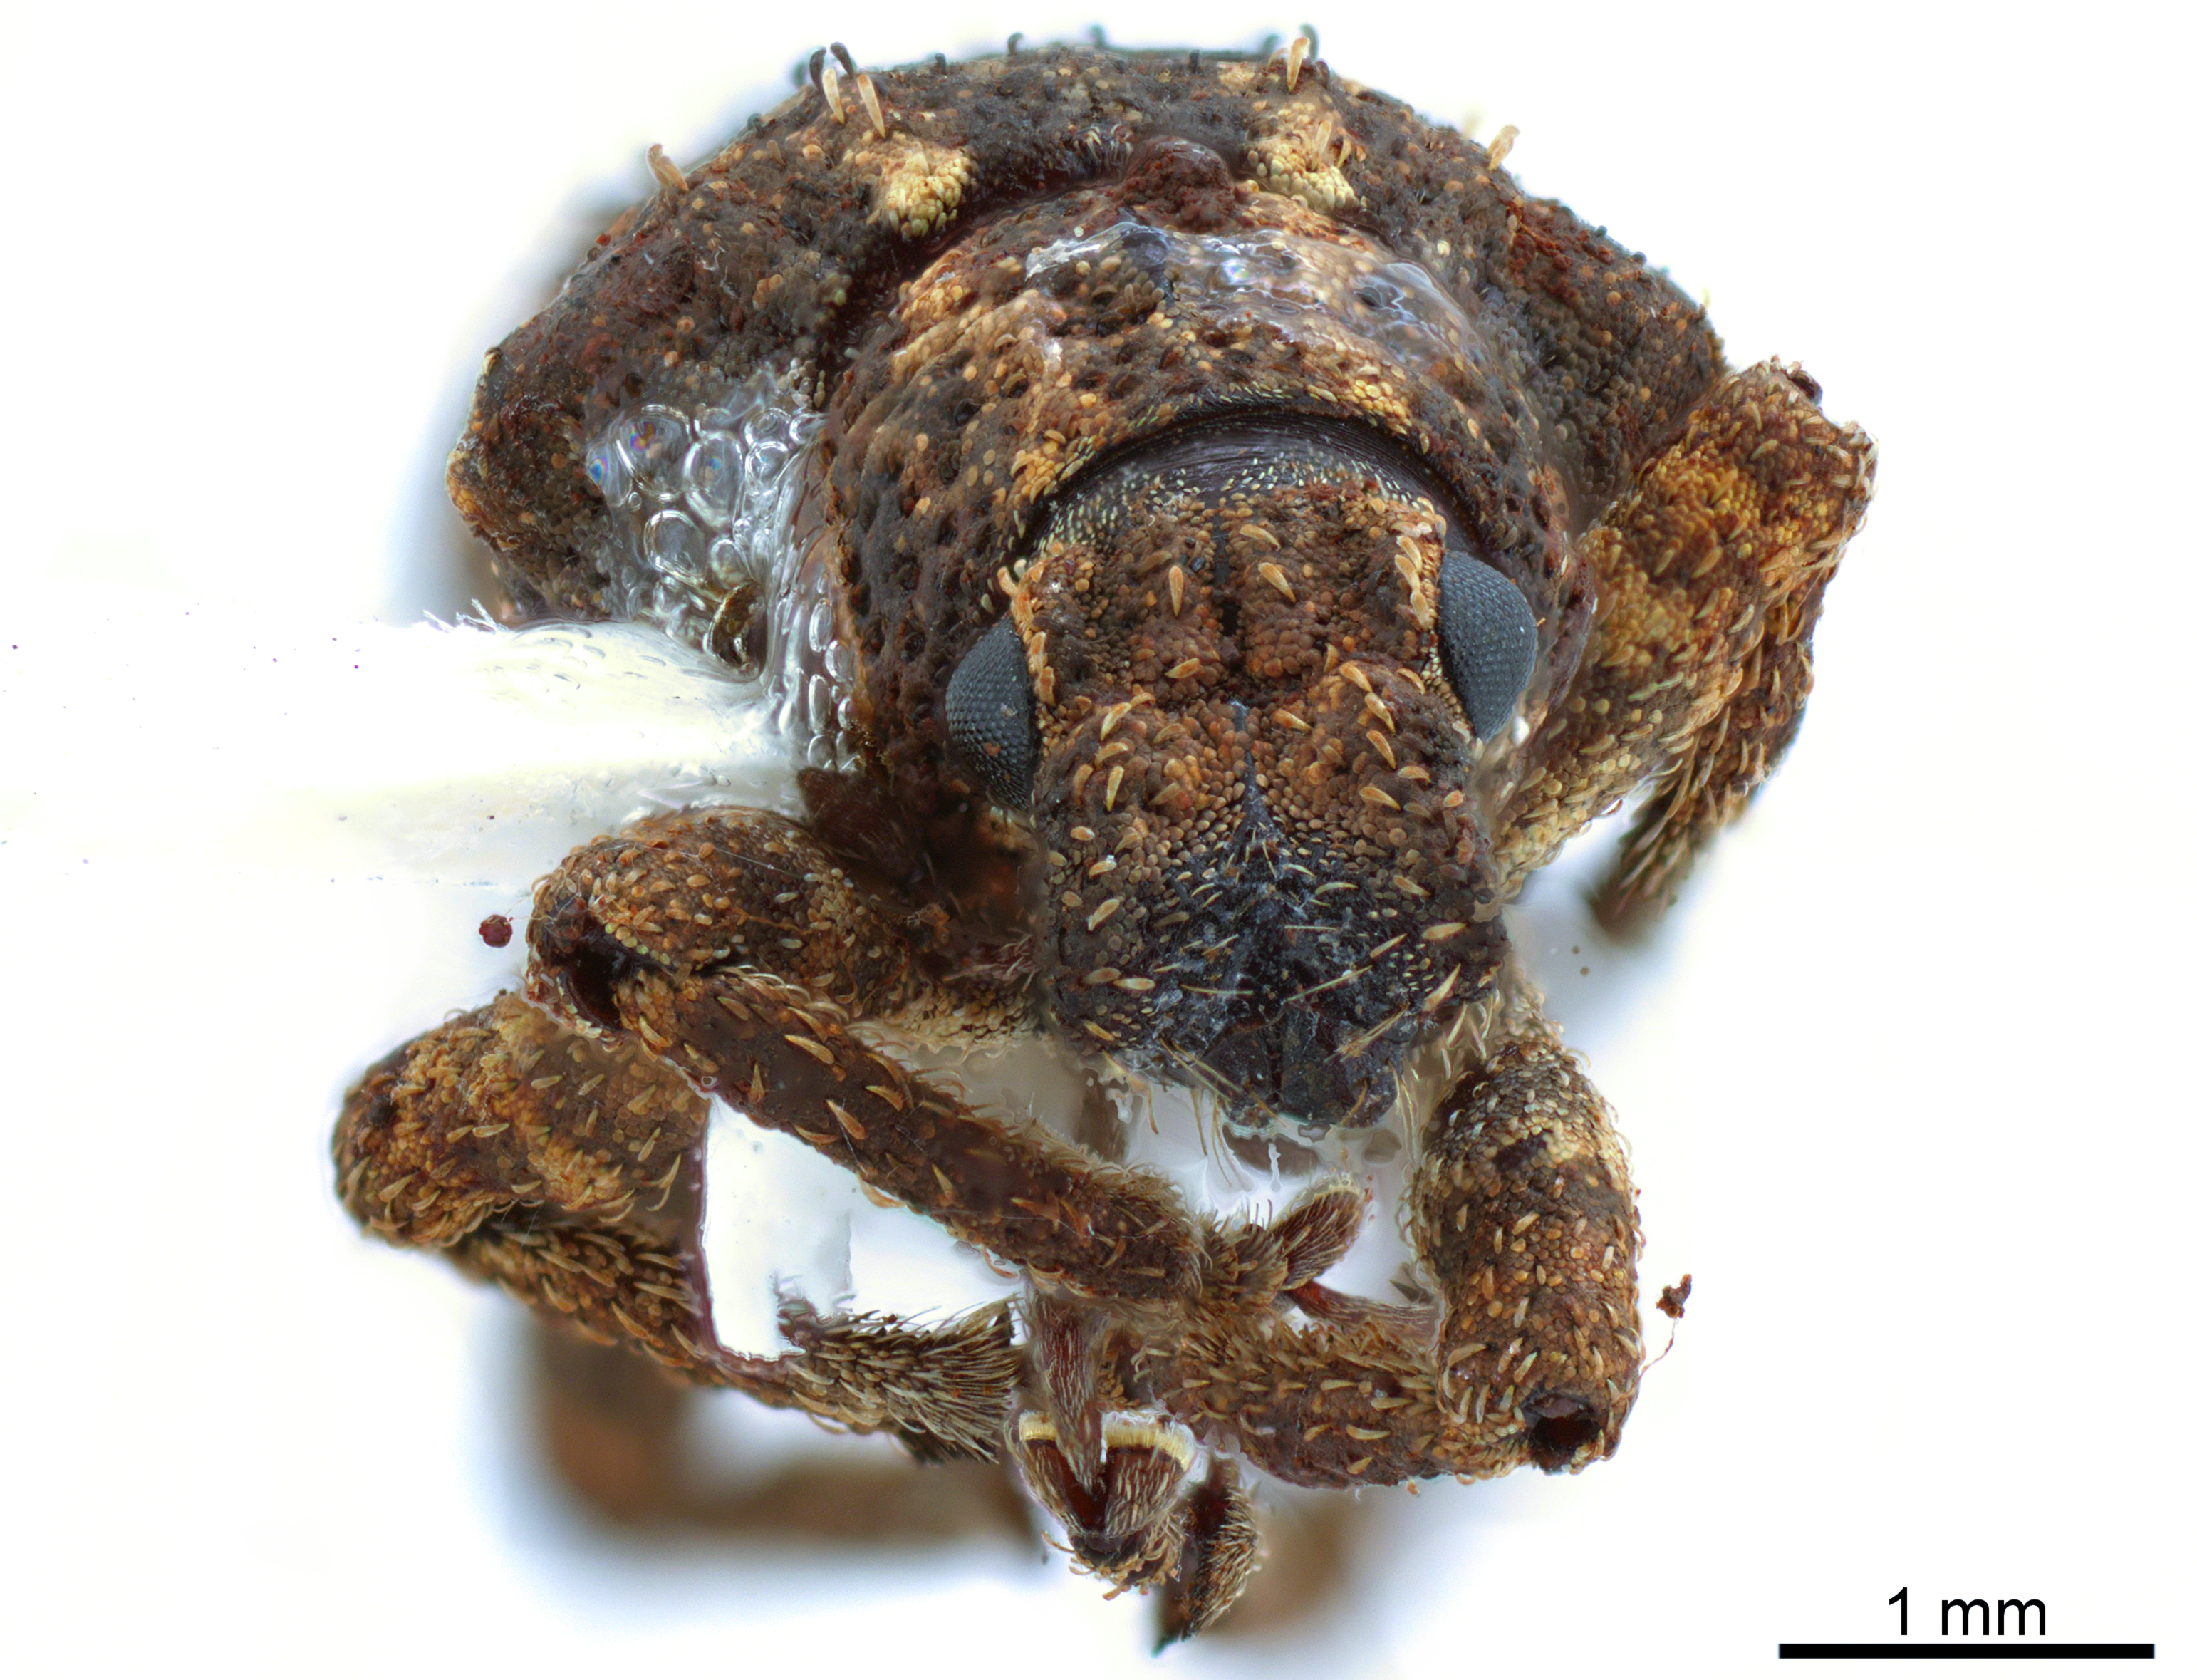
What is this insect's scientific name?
Blosyrus asellus
